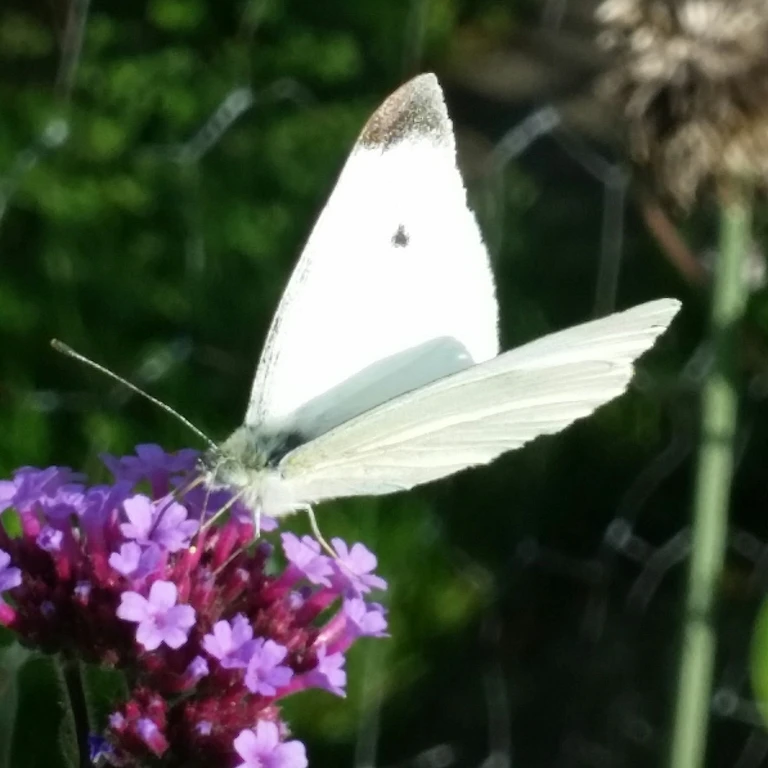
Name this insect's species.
Pieris rapae
